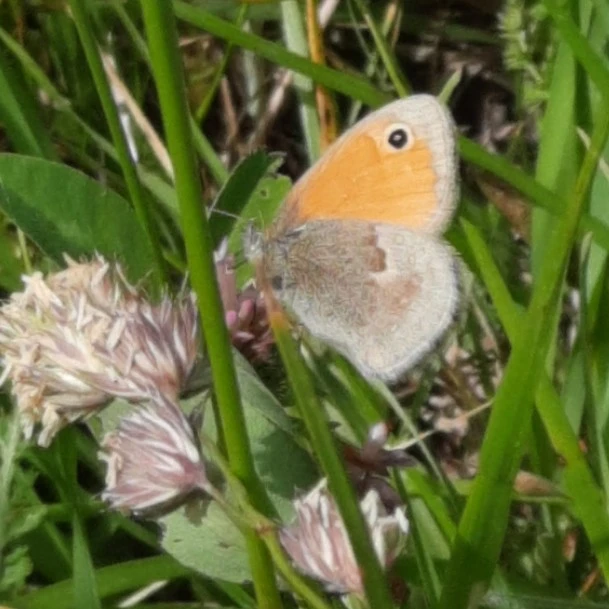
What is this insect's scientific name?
Coenonympha pamphilus
